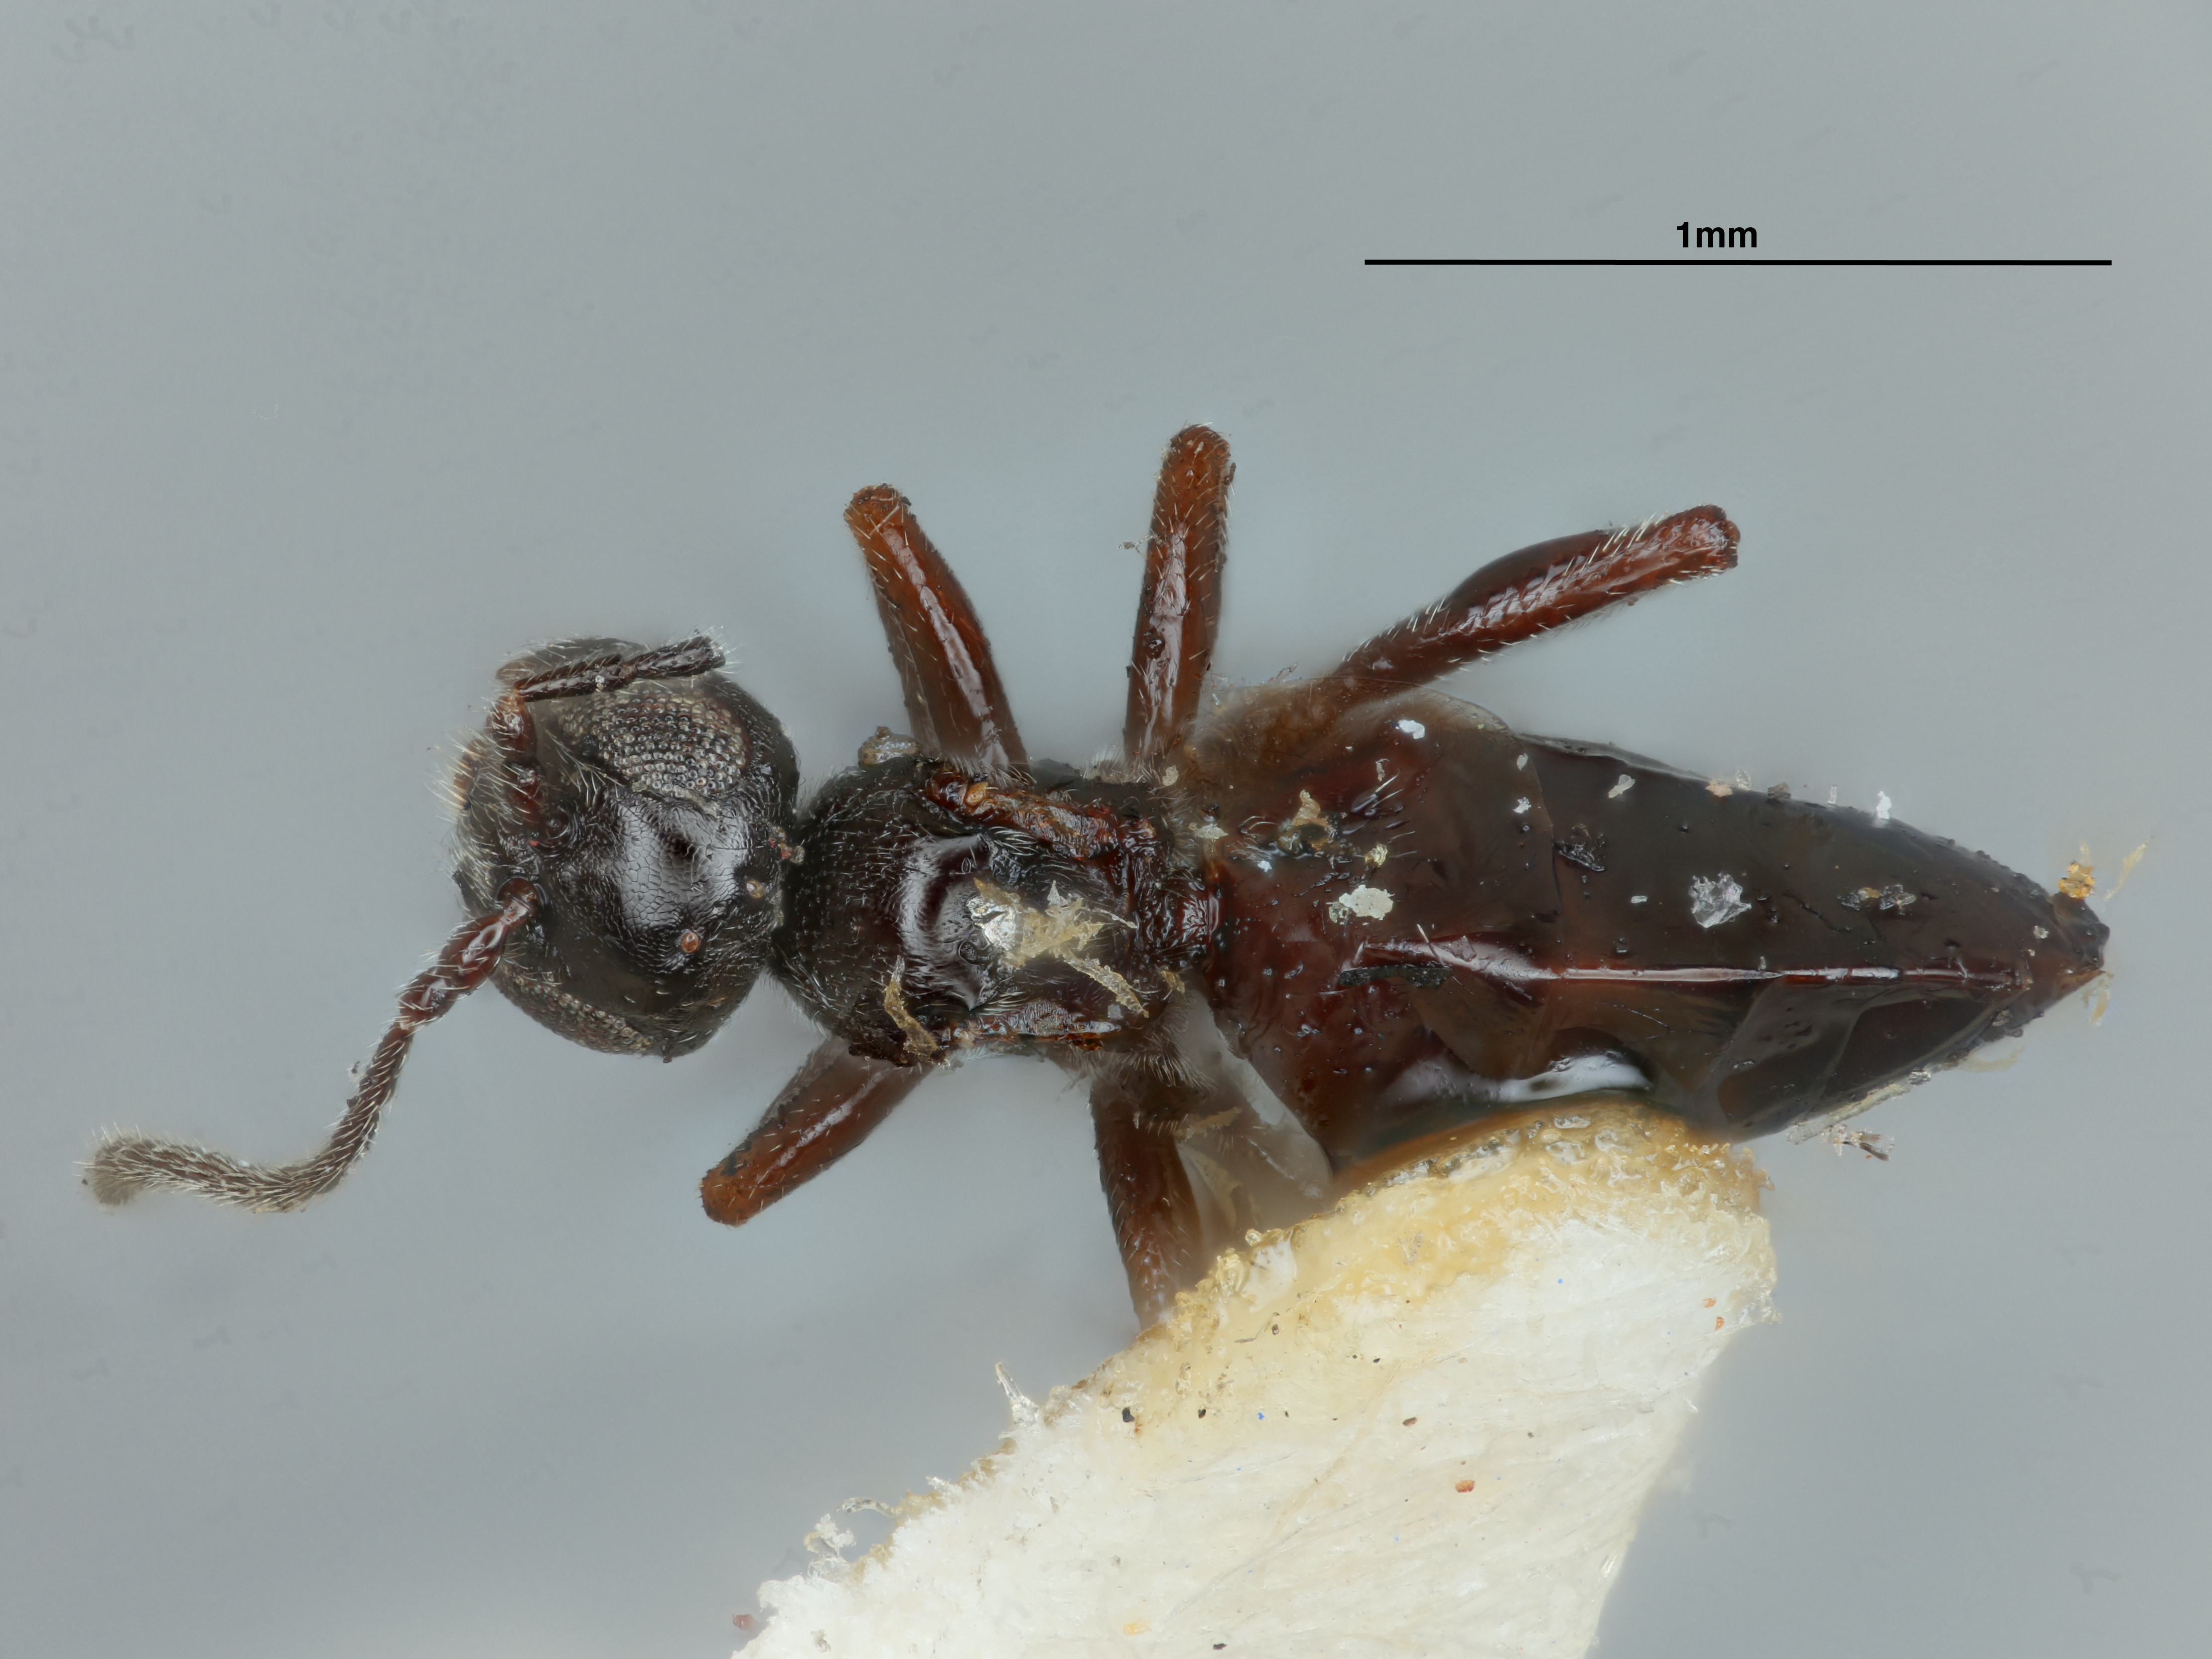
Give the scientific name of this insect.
Xystoteras poculum
